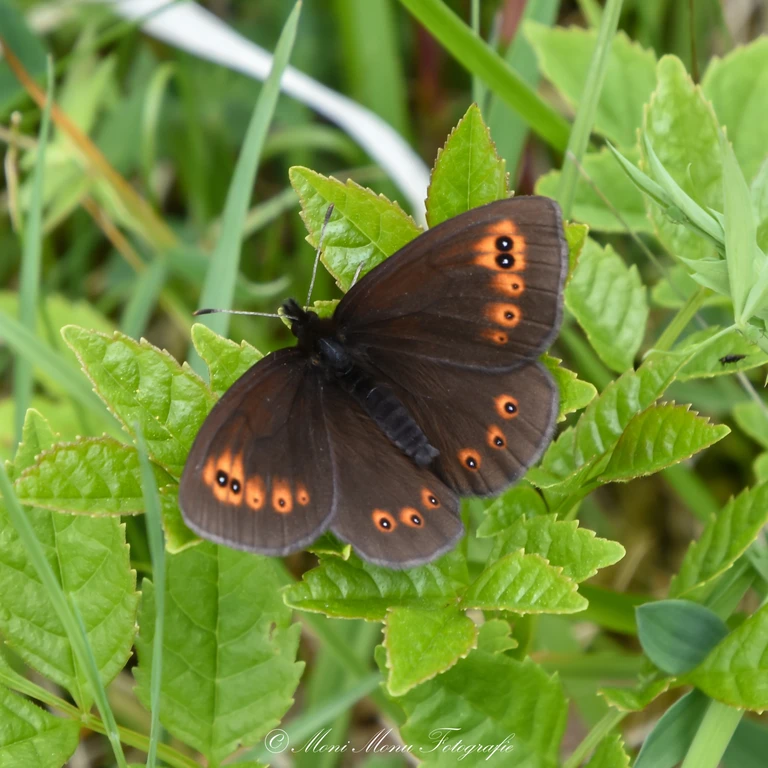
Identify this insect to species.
Erebia medusa
